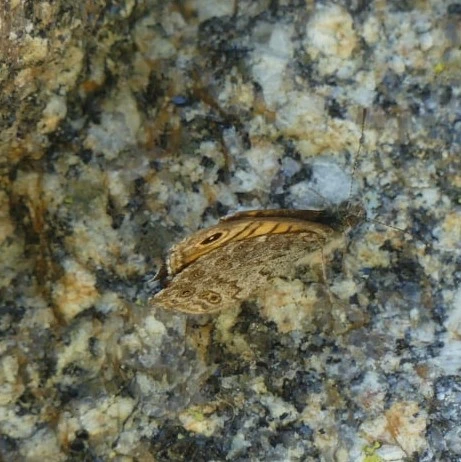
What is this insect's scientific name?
Lasiommata megera (also Pararge megera)
